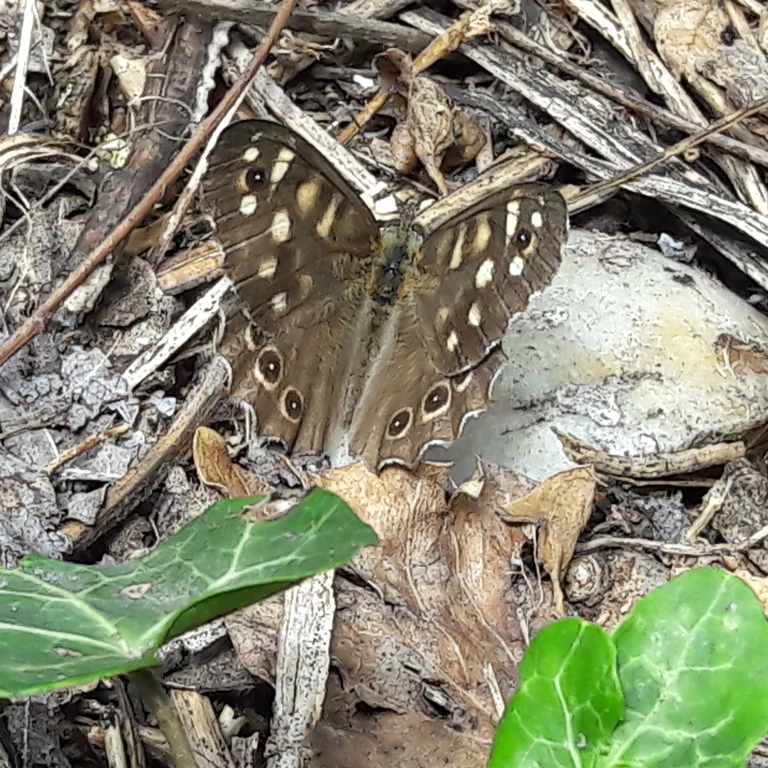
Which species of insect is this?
Pararge aegeria
